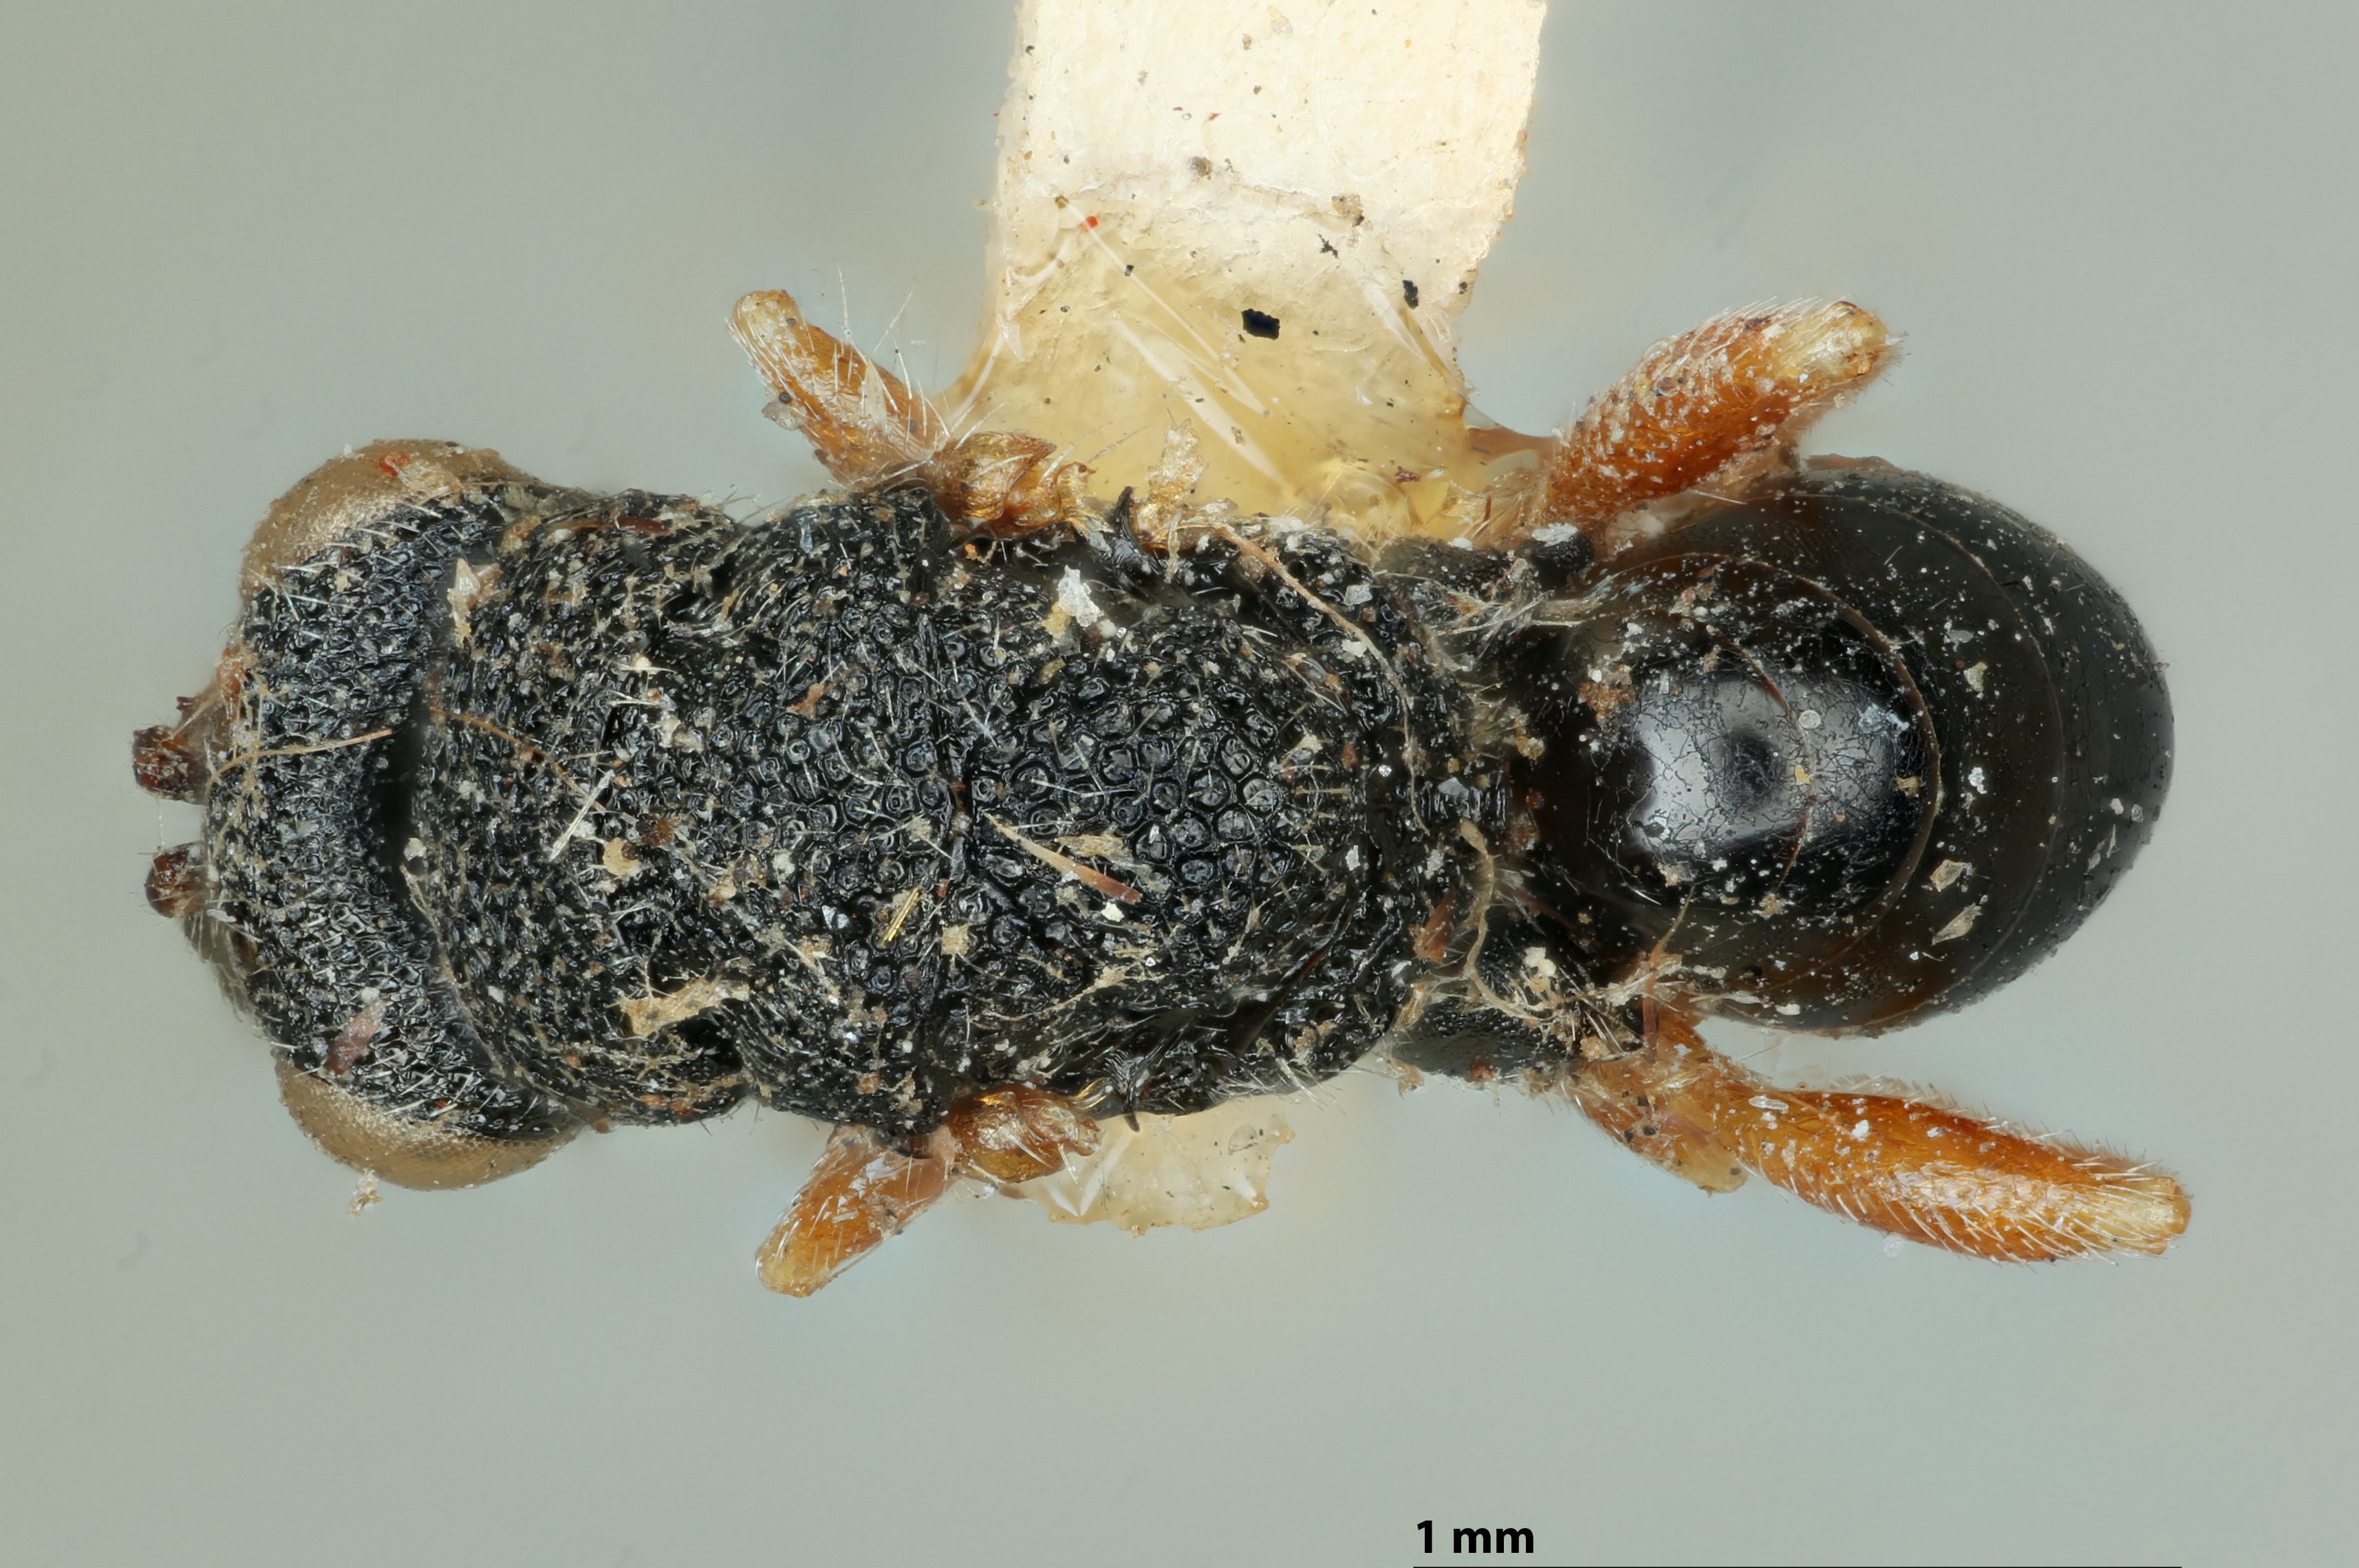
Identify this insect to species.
Eurytoma succinipedis
